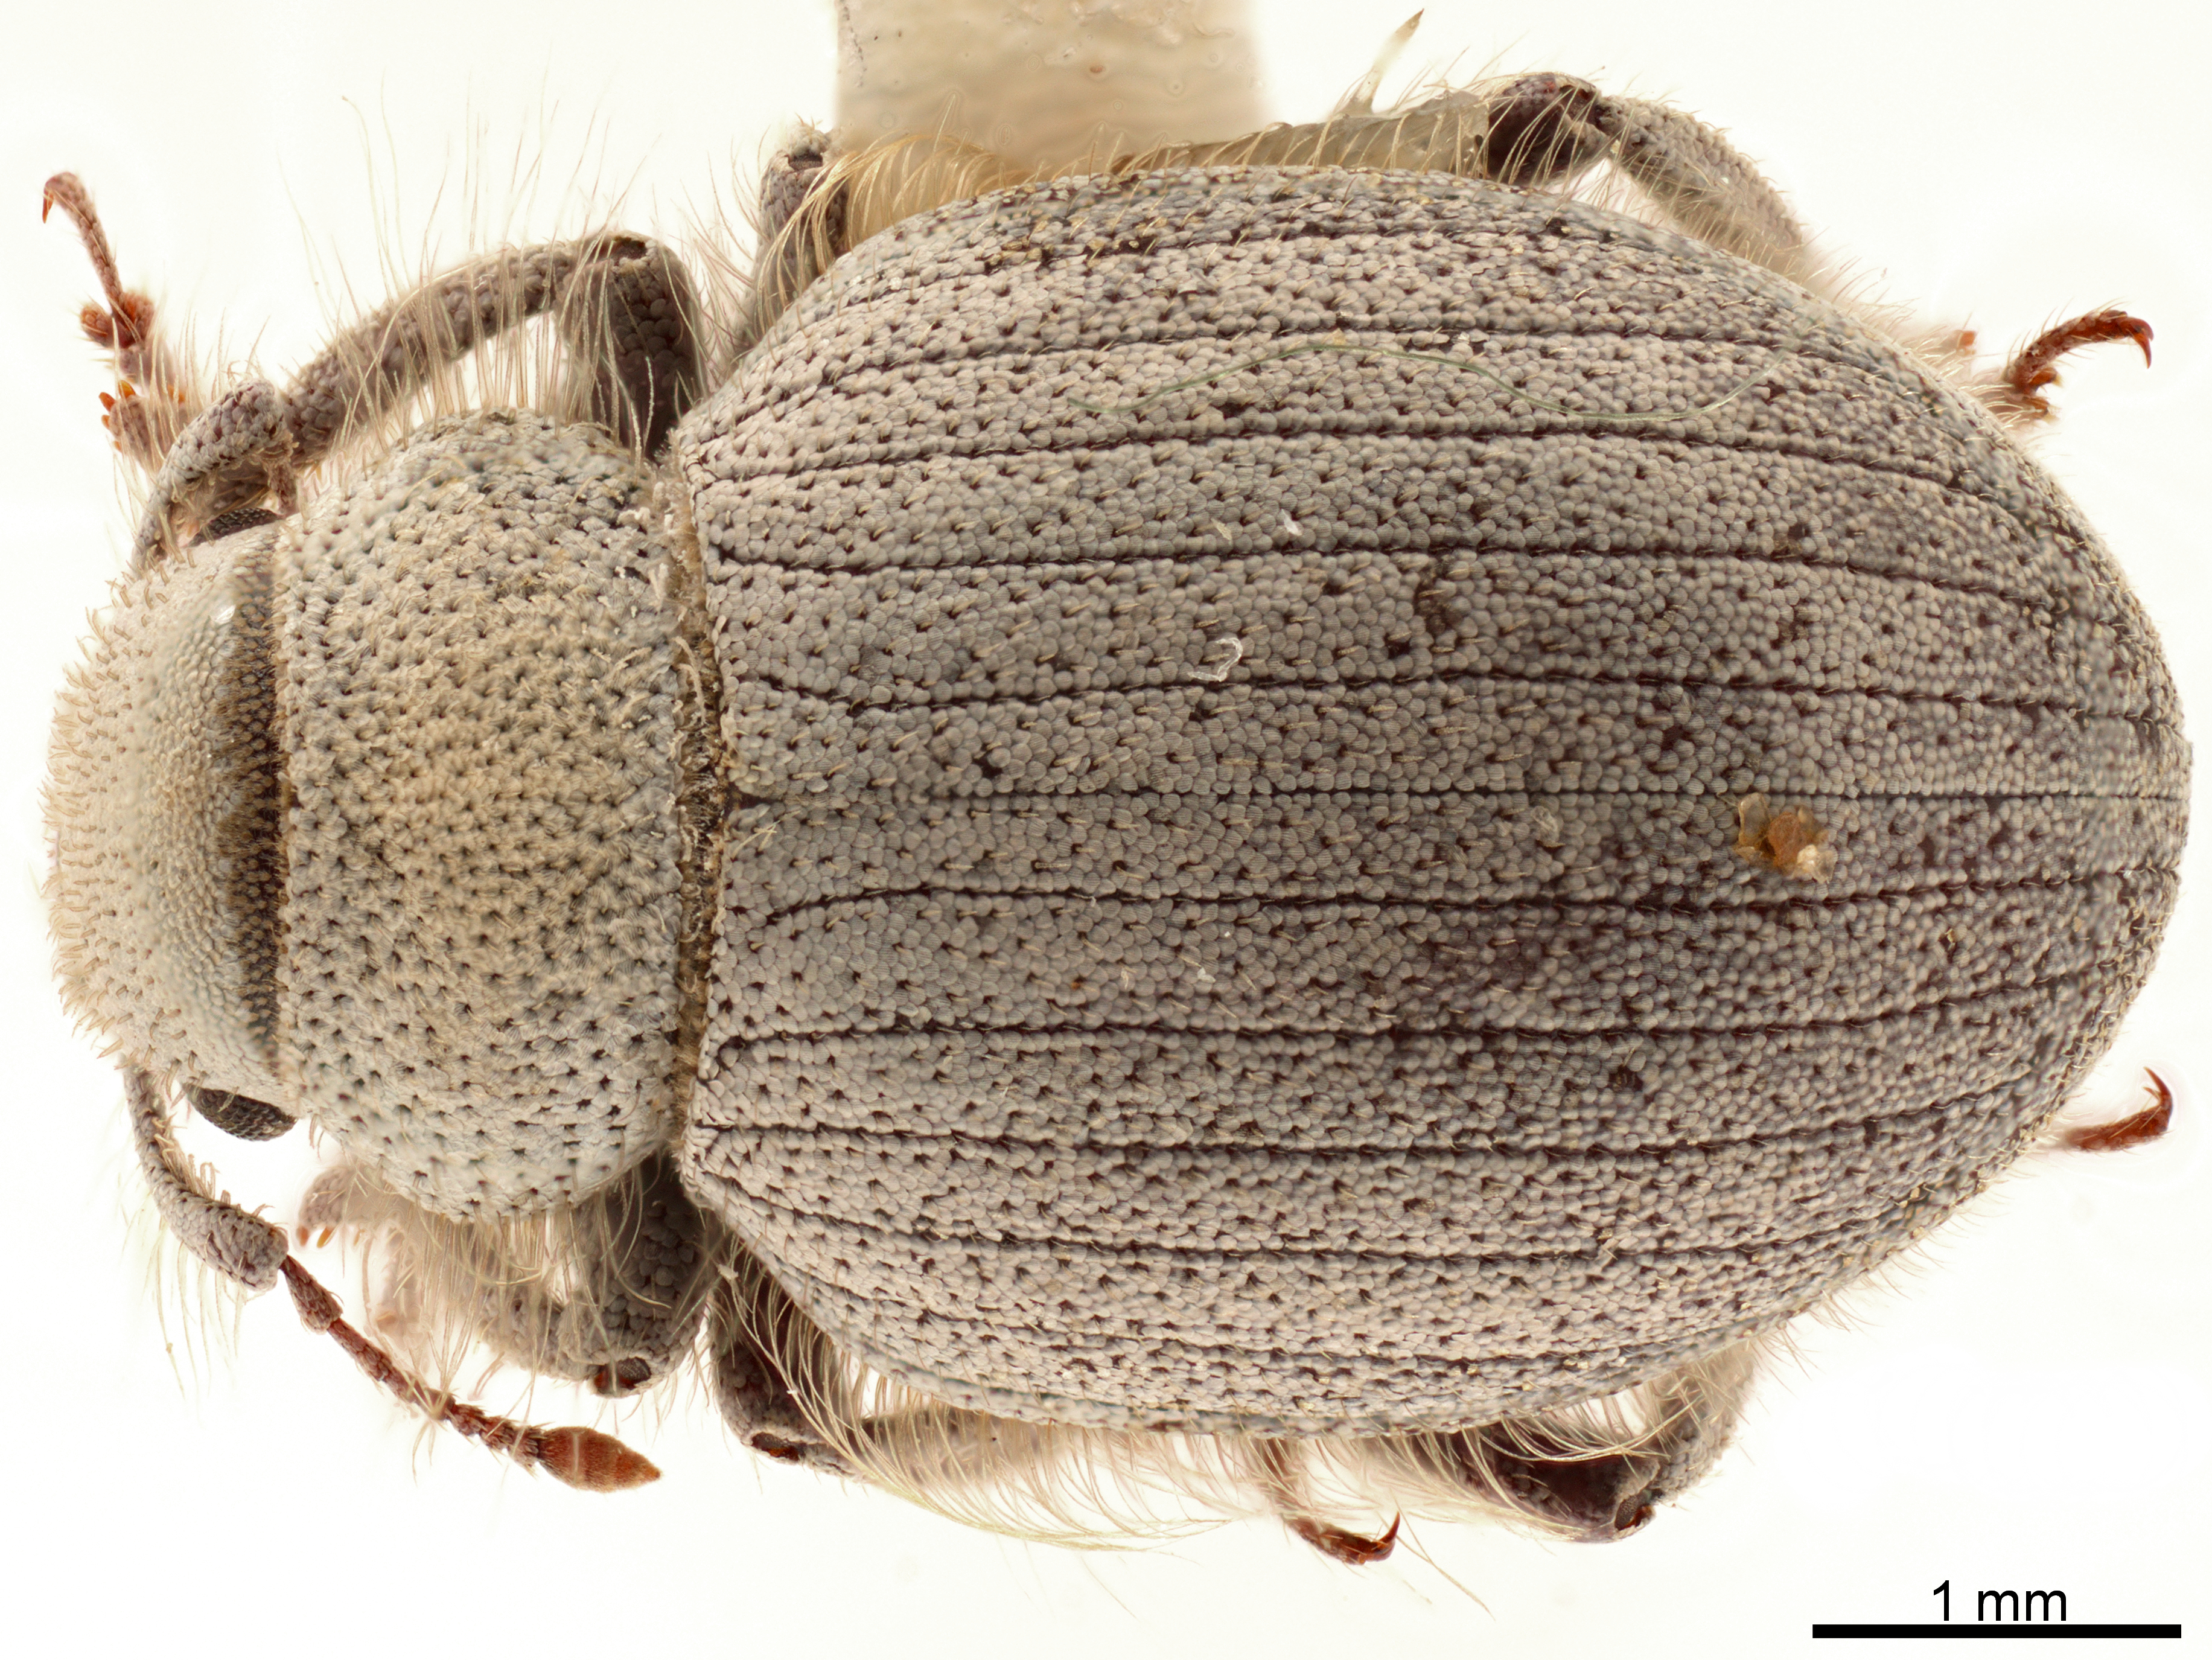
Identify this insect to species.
Eucilinus aridus
